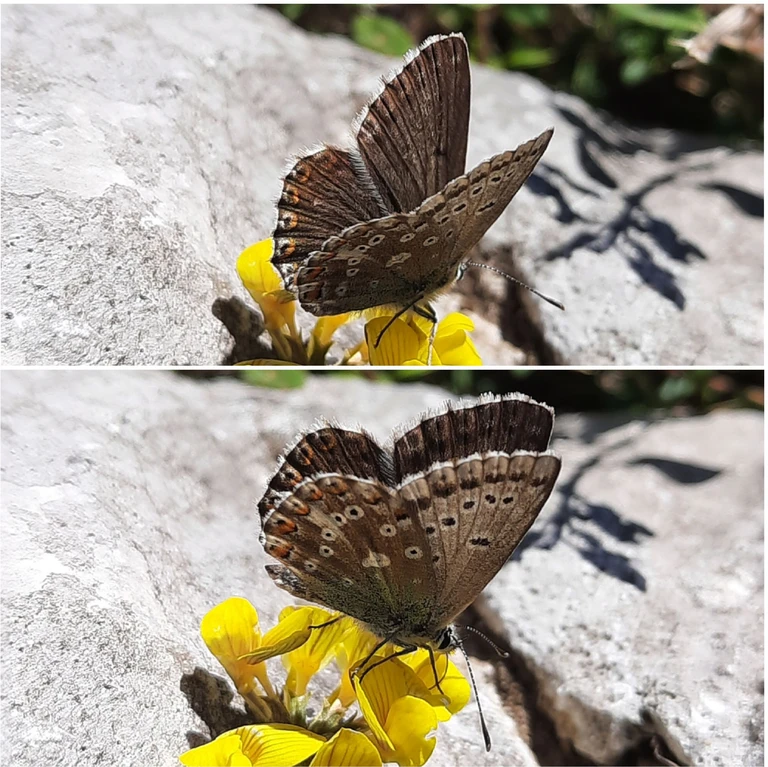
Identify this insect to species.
Lysandra coridon
